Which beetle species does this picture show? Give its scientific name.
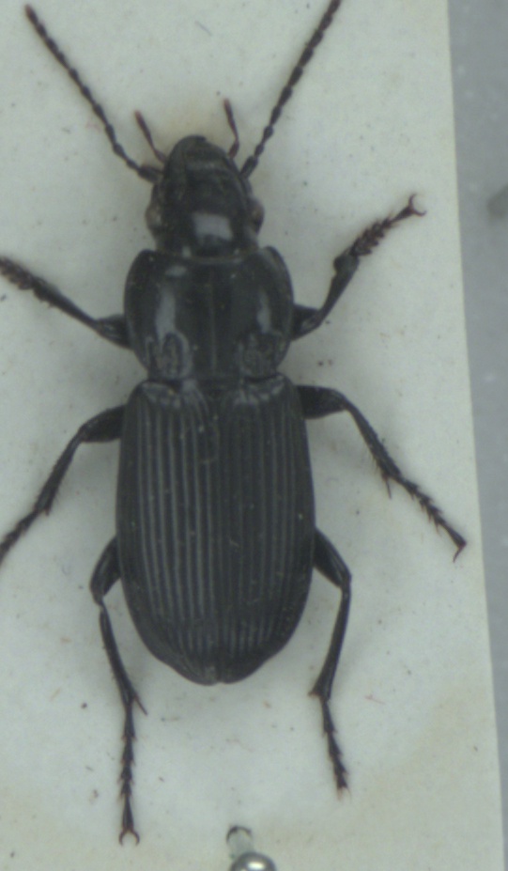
Pterostichus melanarius
